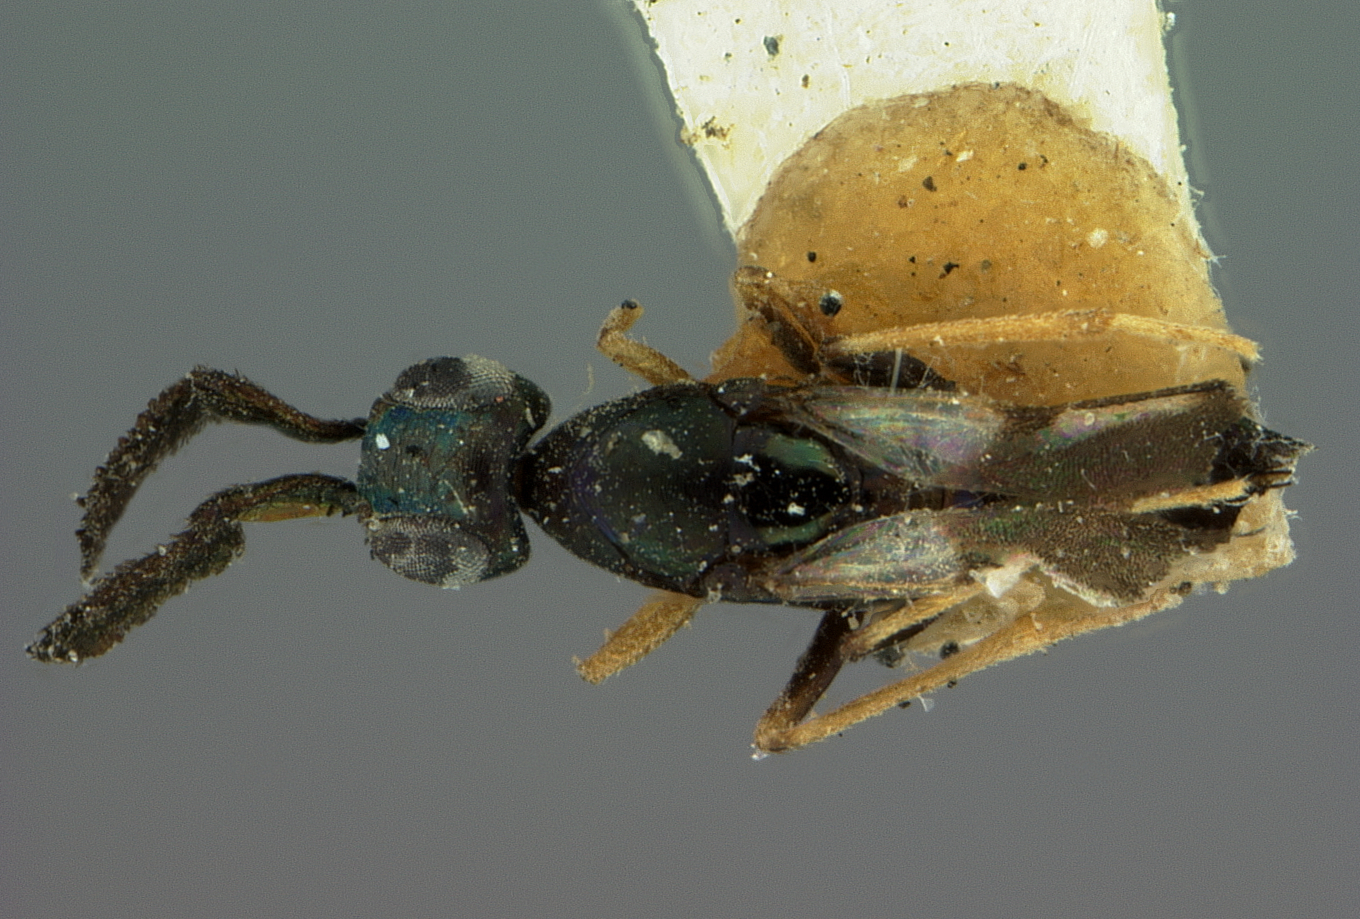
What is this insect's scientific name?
Cerapterocerus floridanus
